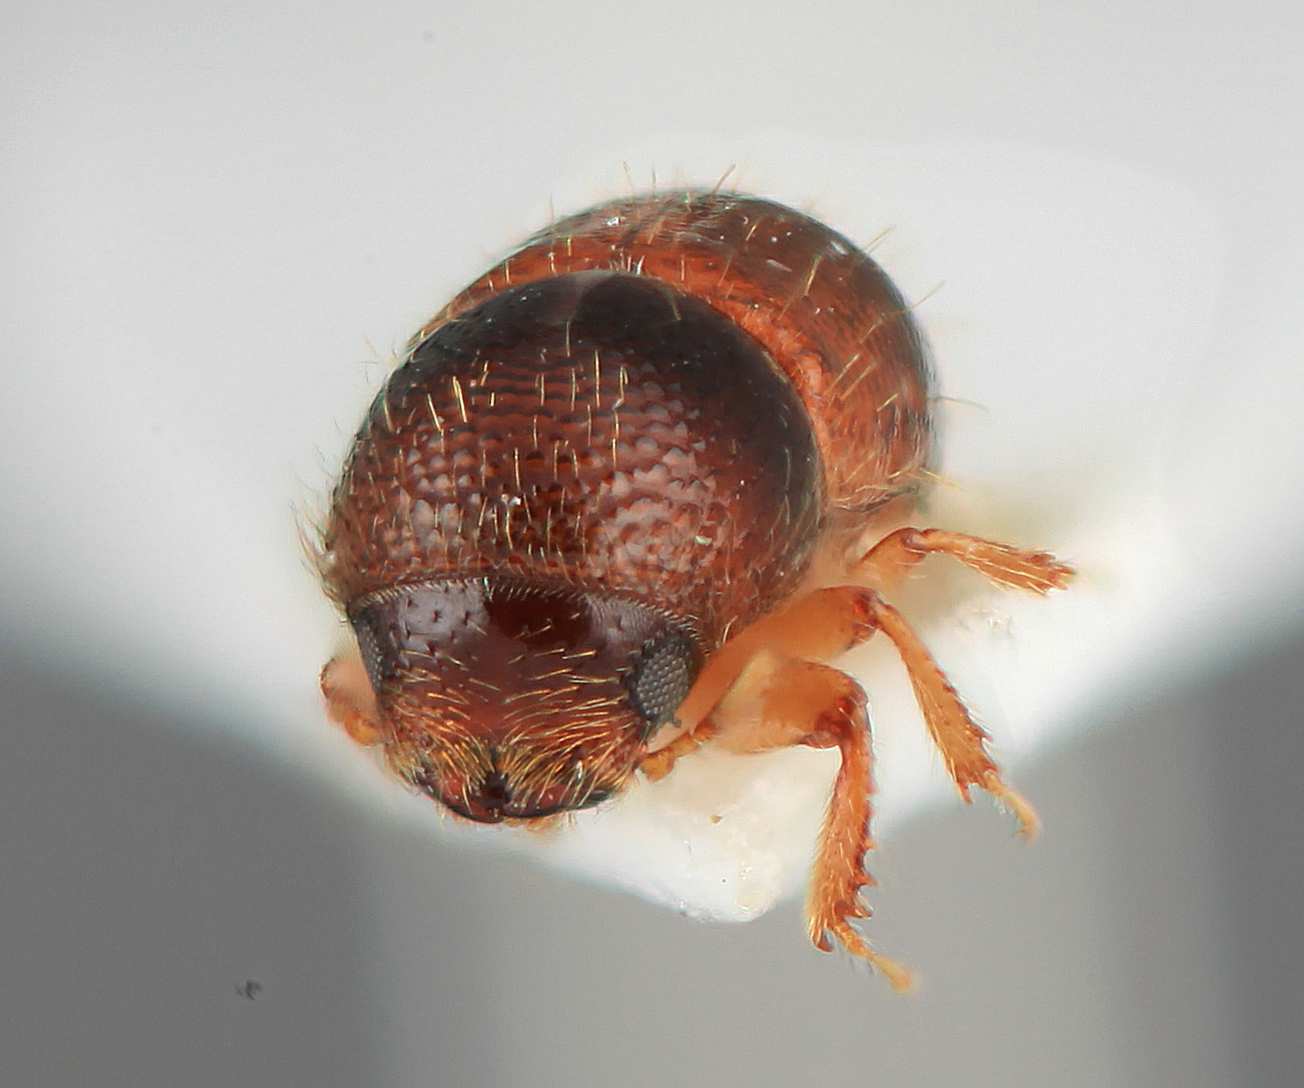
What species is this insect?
Araptus varius
